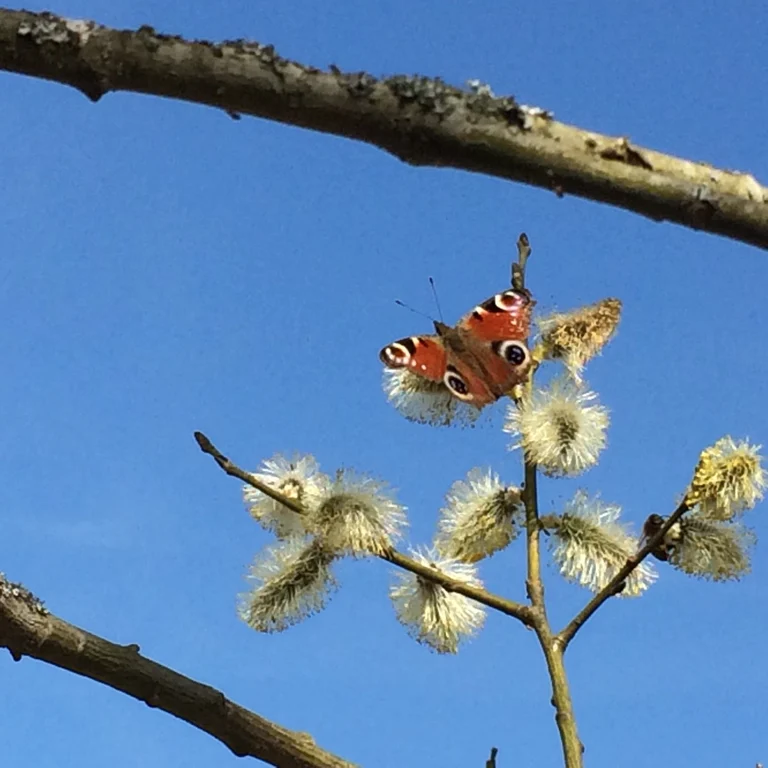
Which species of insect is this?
Aglais io
